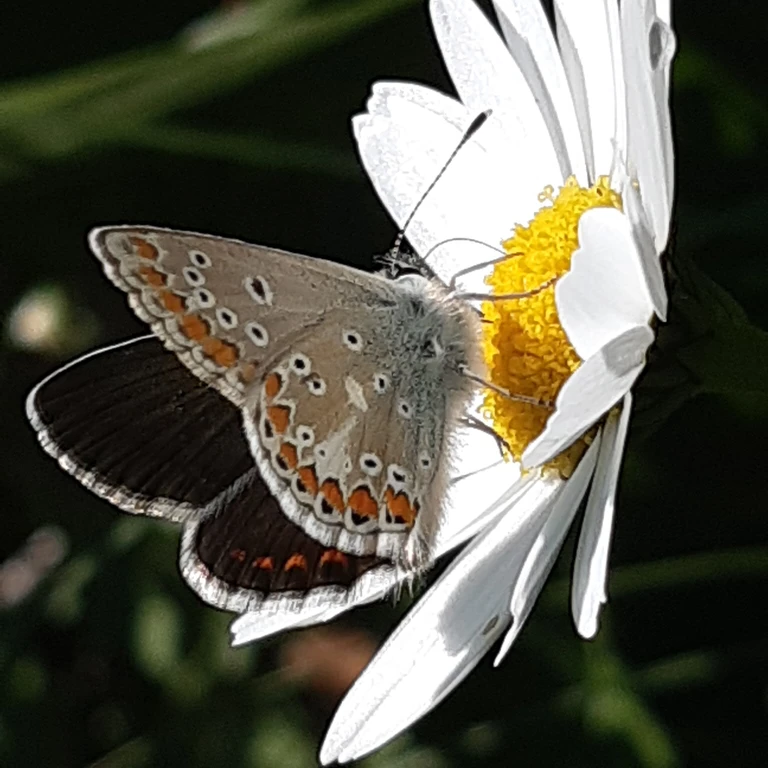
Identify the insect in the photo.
Aricia agestis/artaxerxes
